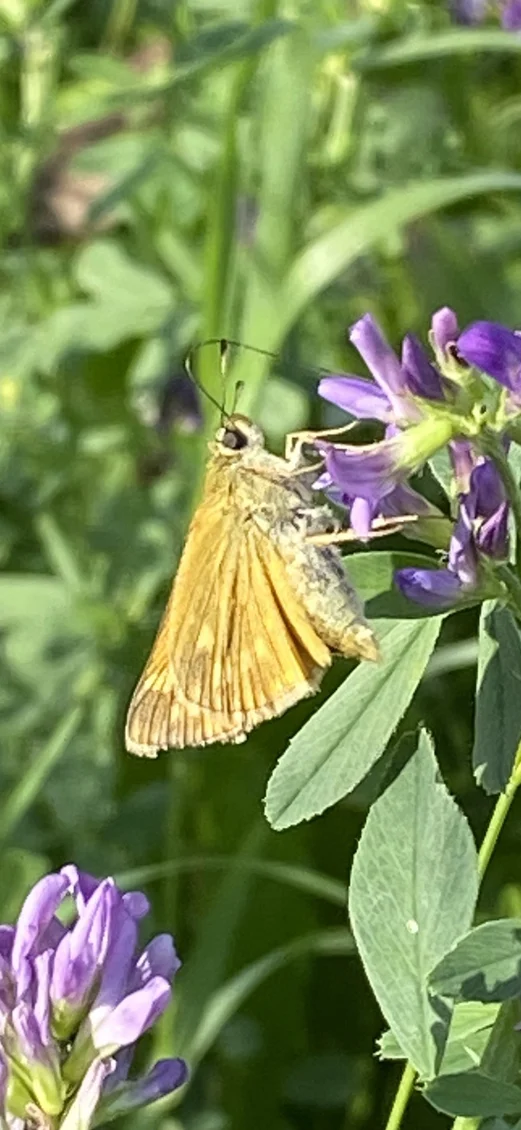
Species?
Ochlodes sylvanus (also Ochlodes venata)
